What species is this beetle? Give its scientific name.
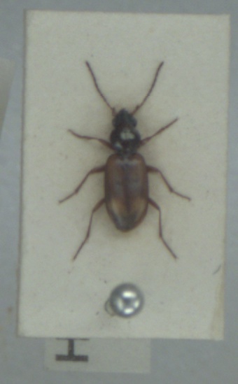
Bembidion saxatile
